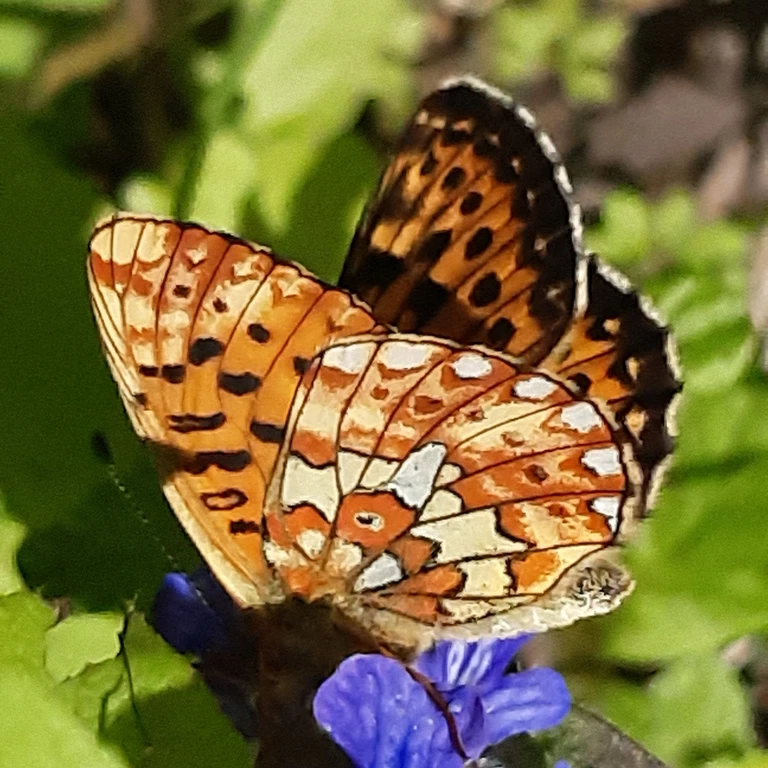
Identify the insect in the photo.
Boloria euphrosyne (also Clossiana euphrosyne)
